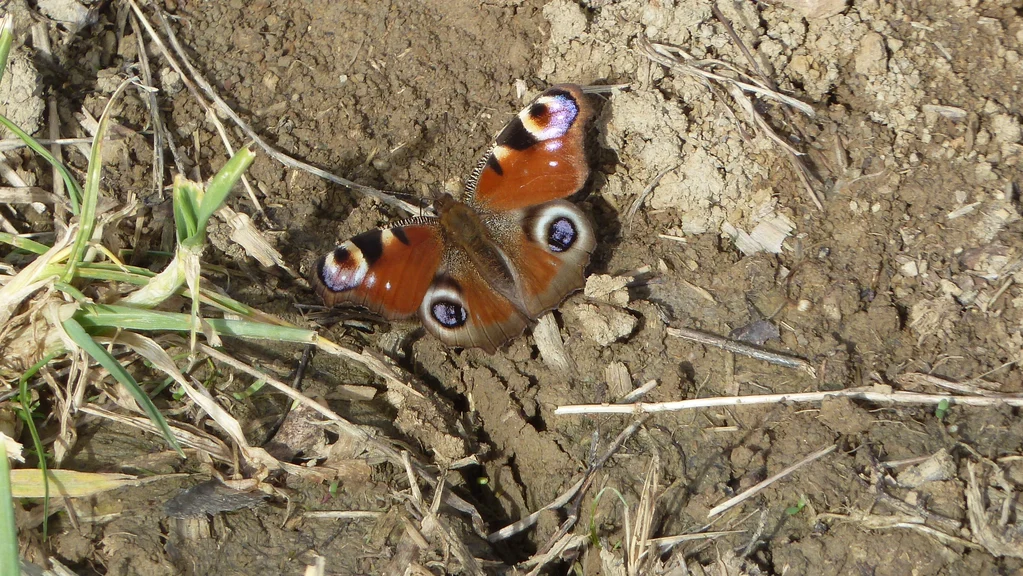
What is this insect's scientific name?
Aglais io
